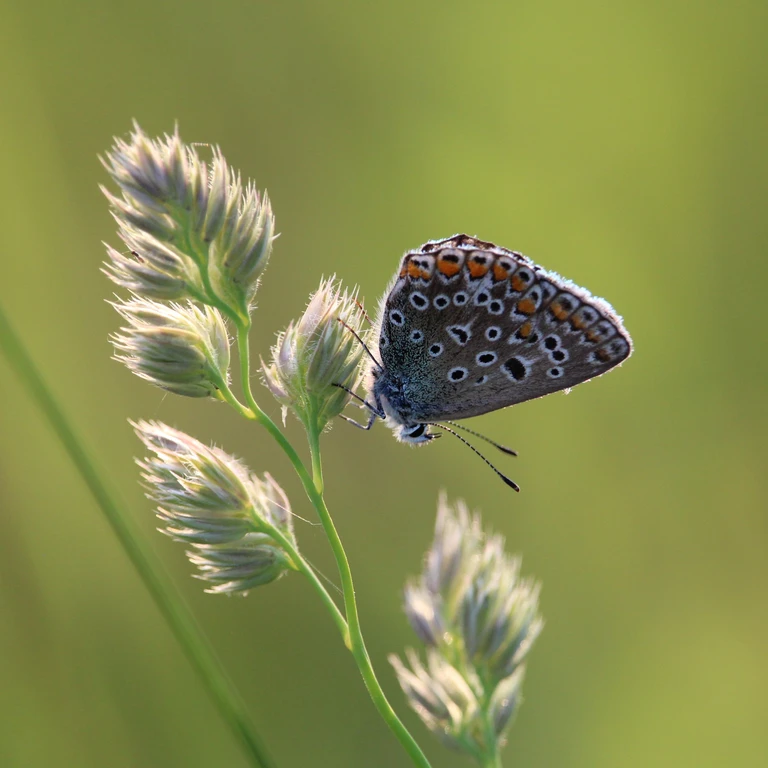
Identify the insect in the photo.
Polyommatus icarus
